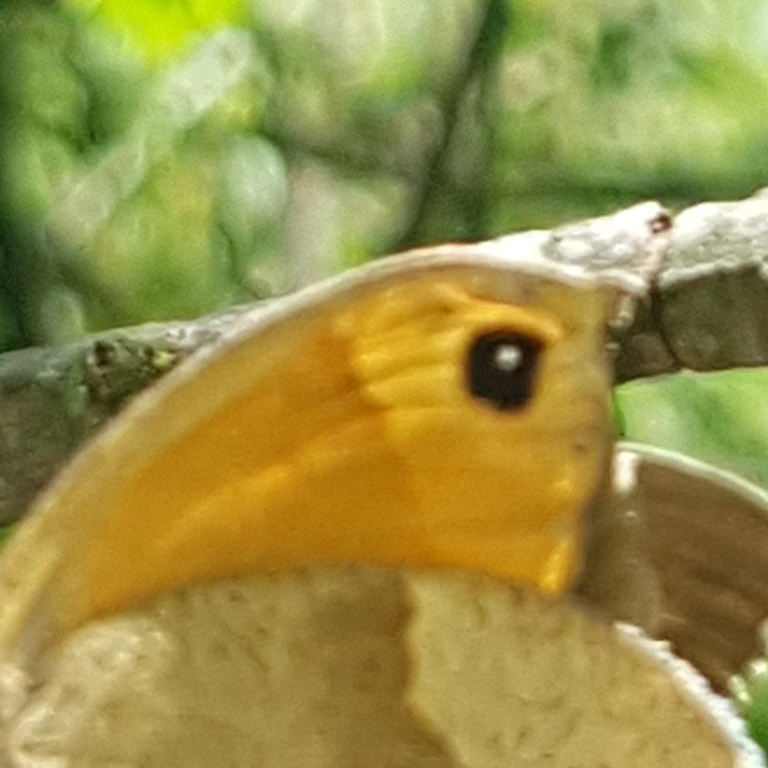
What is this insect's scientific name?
Maniola jurtina
